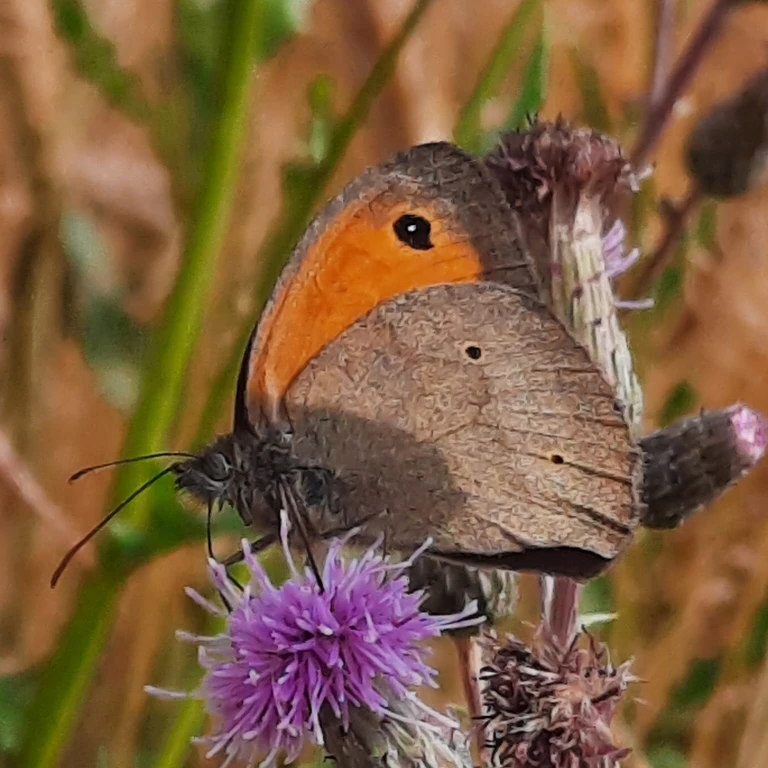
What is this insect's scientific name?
Maniola jurtina
